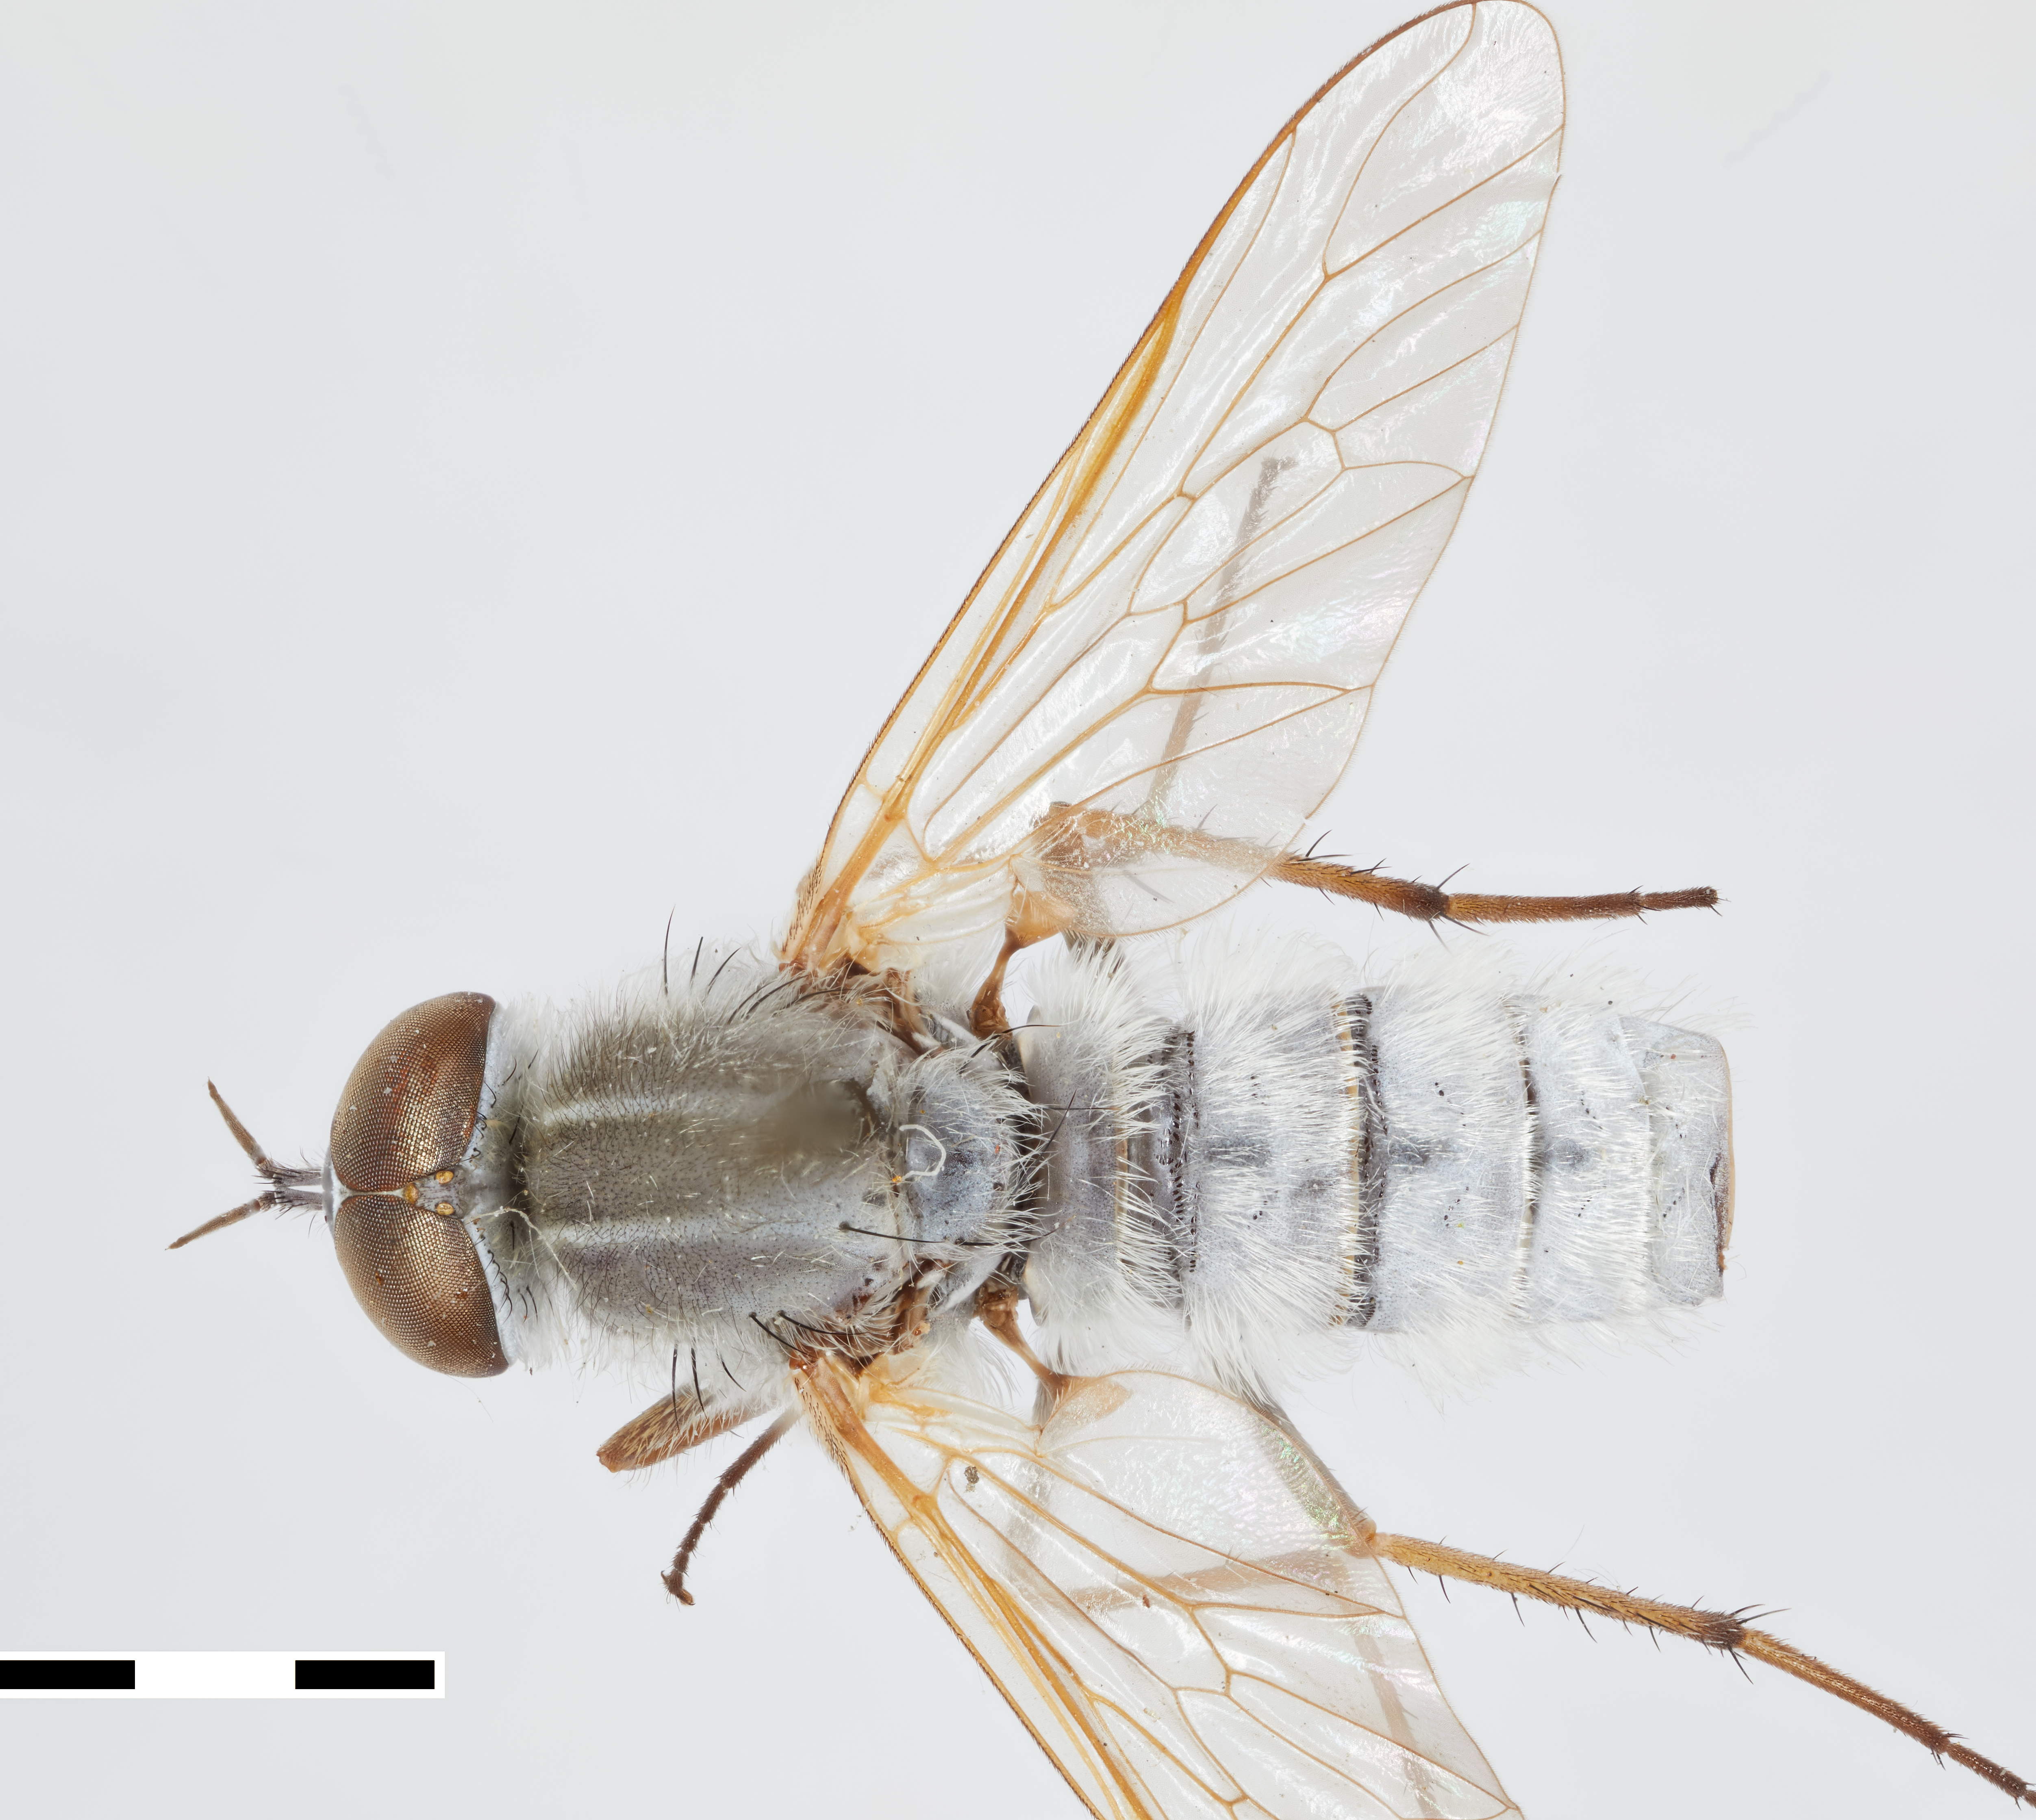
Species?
Acrosathe obsoleta
